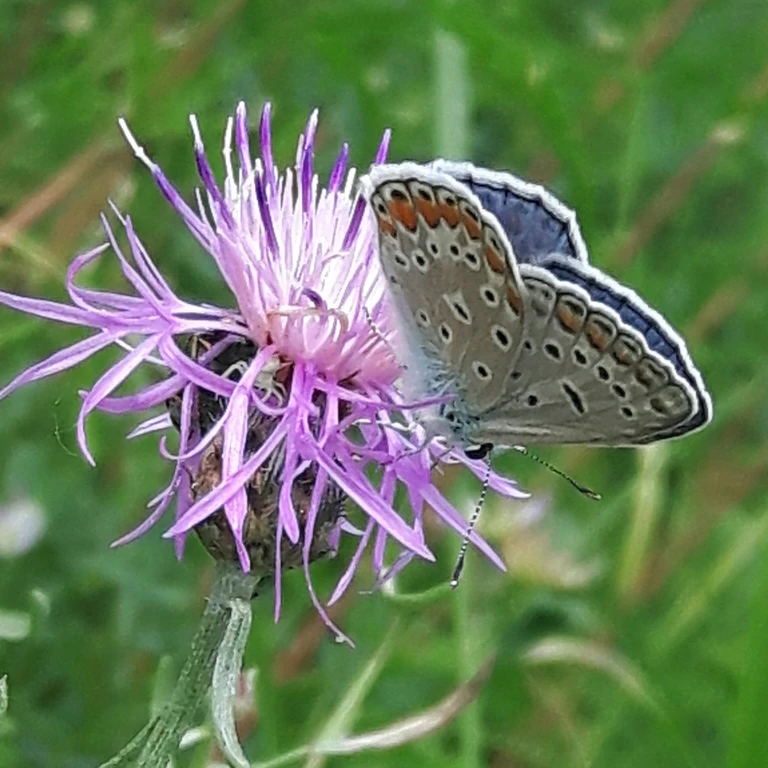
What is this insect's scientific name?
Polyommatus icarus
